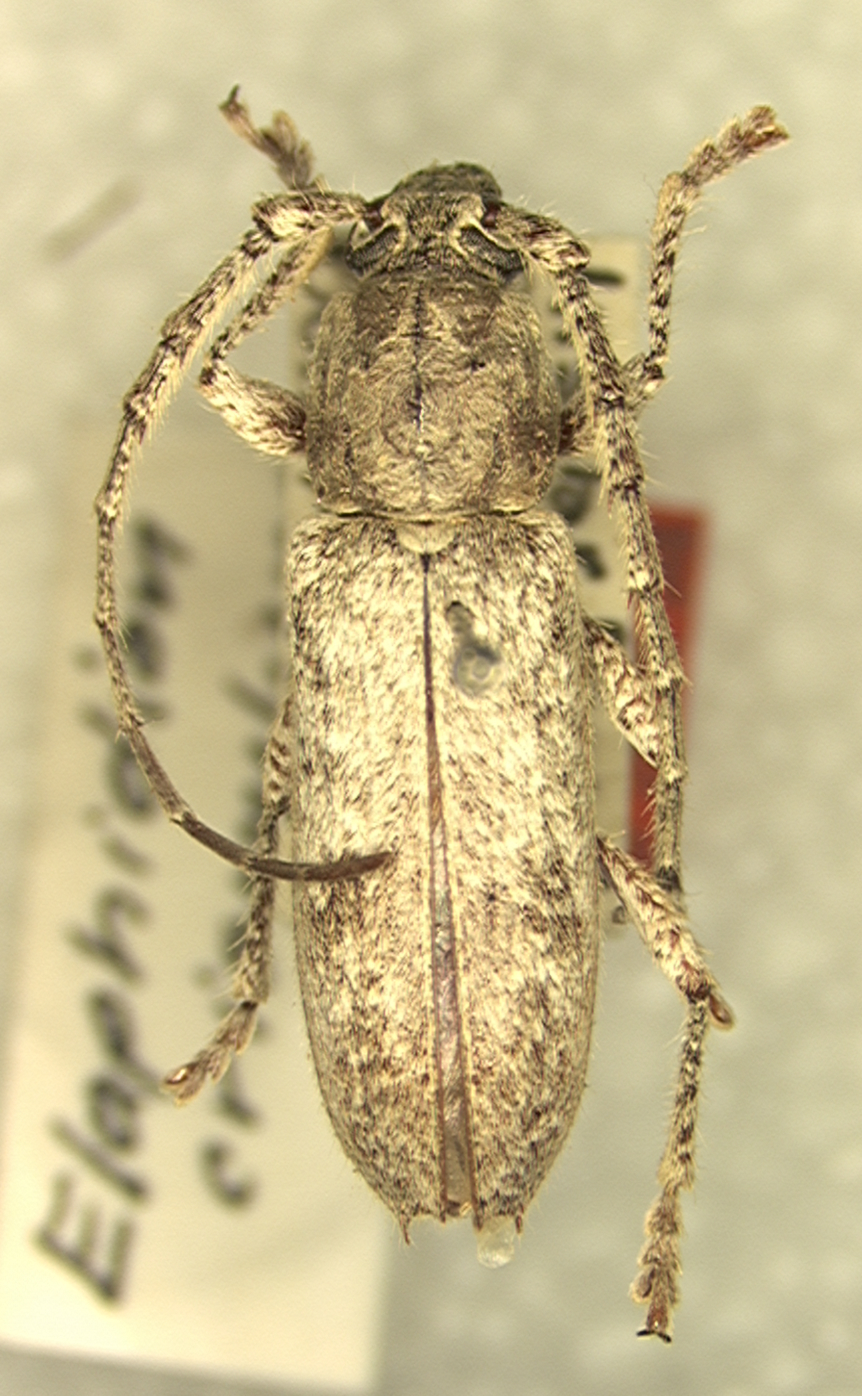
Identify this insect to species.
Anelaphus crispulum (also Elaphidion crispulum)
